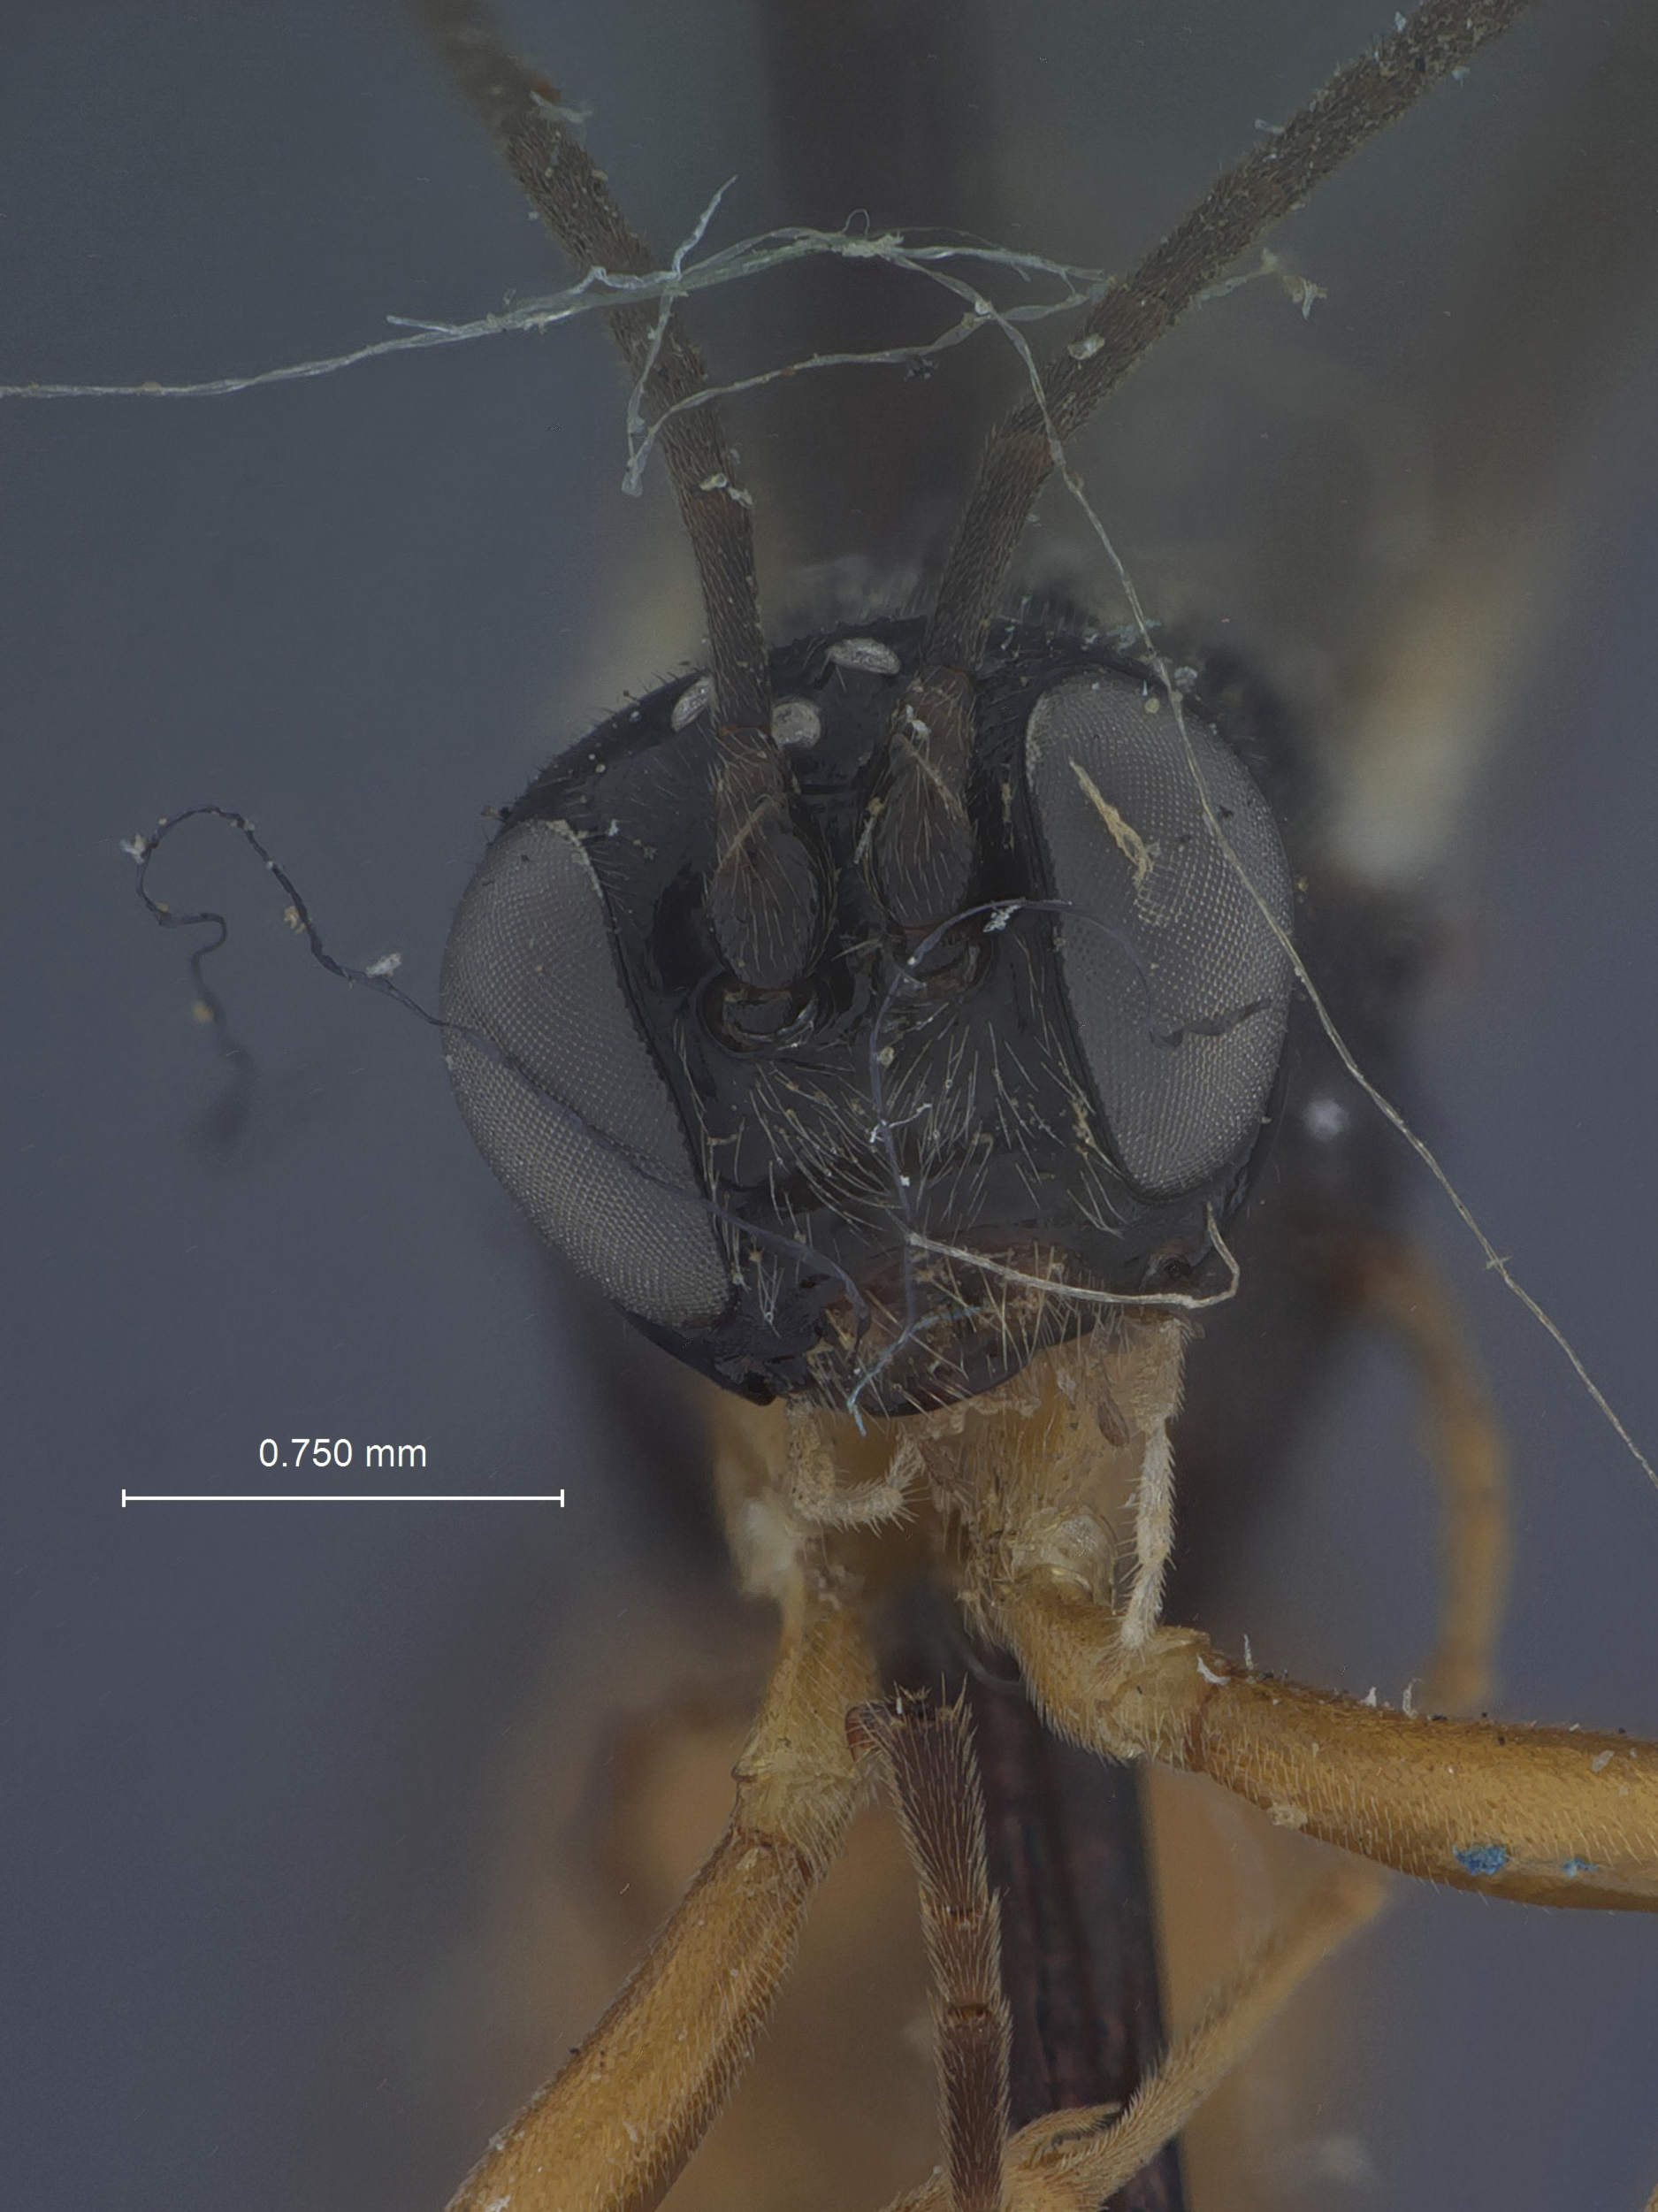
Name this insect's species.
Exeristes hyalinipennis
